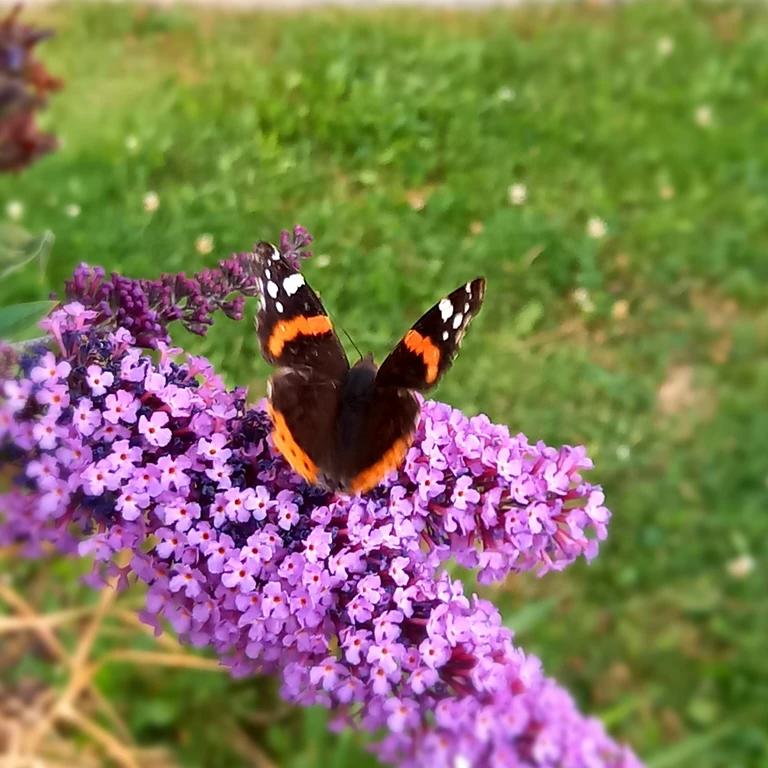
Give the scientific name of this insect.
Vanessa atalanta
